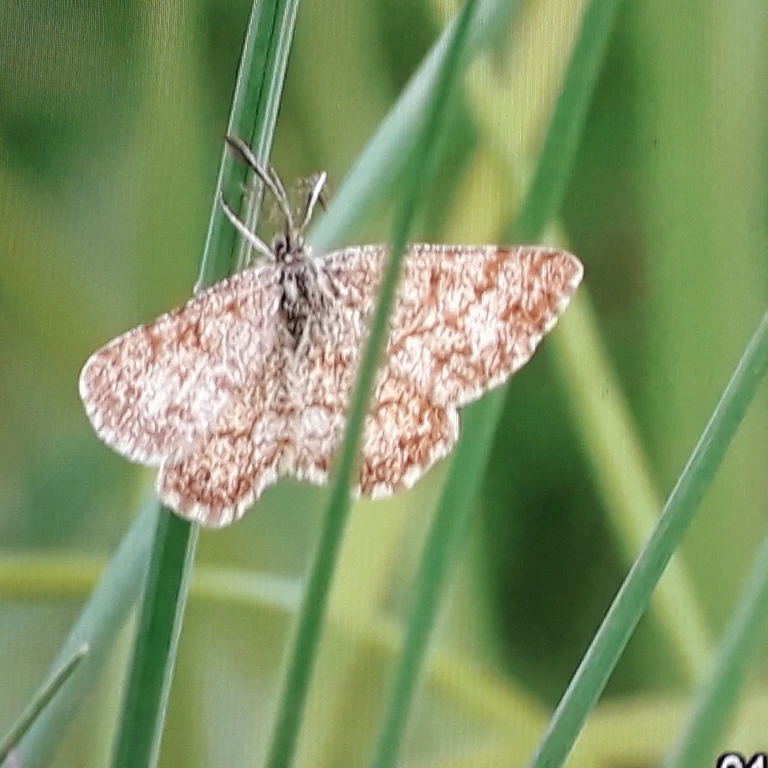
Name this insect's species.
Ematurga atomaria
